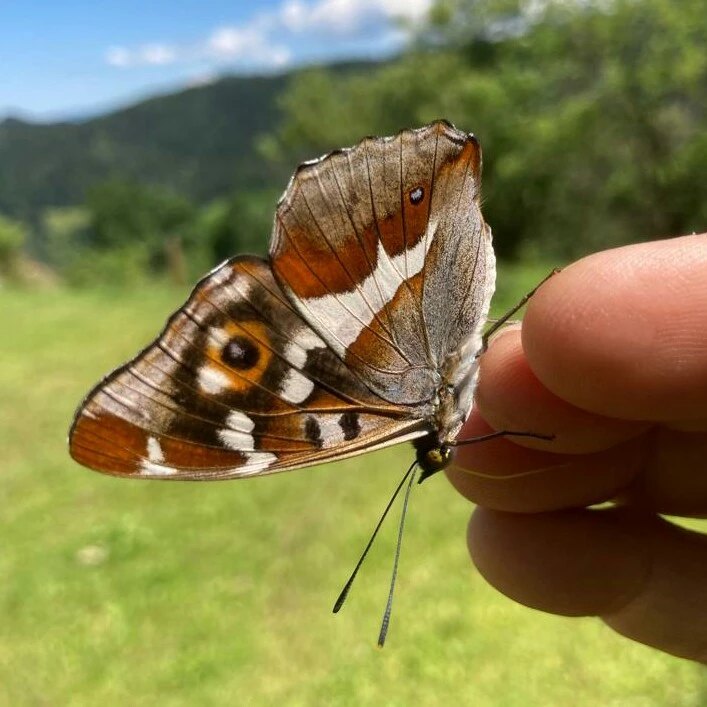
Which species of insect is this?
Apatura iris
